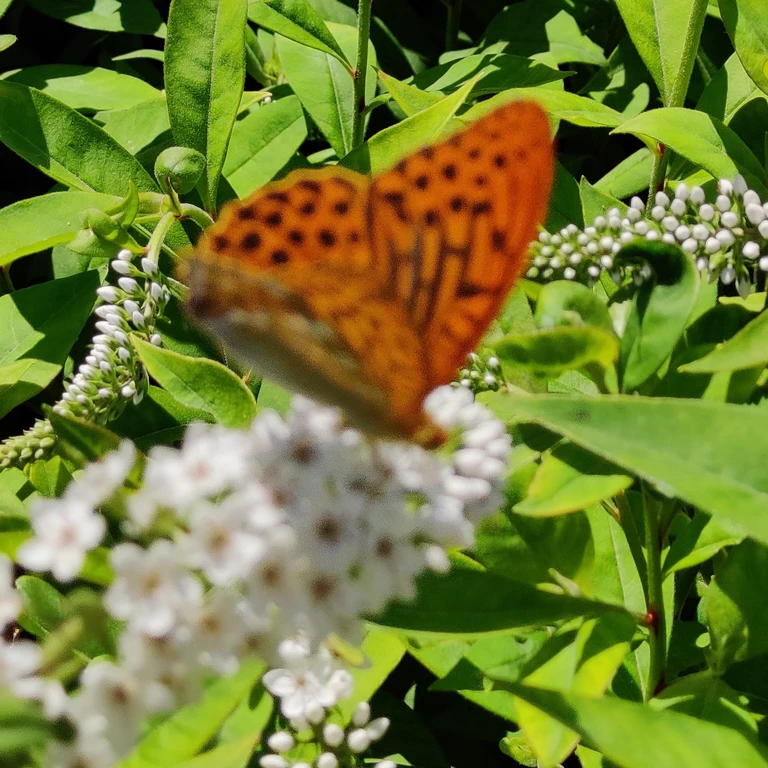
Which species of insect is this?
Argynnis paphia
